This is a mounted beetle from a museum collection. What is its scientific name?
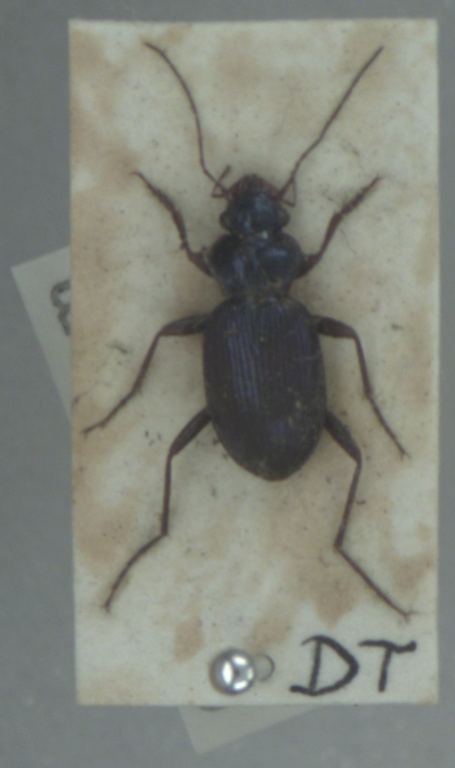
Leistus spinibarbis
